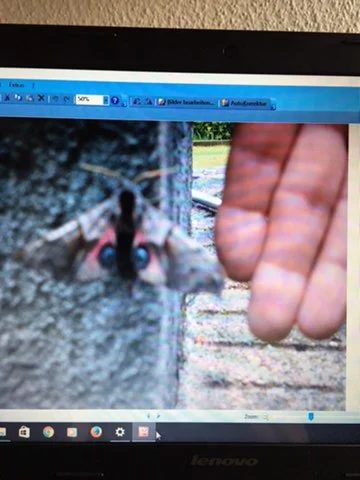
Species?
Smerinthus ocellata
